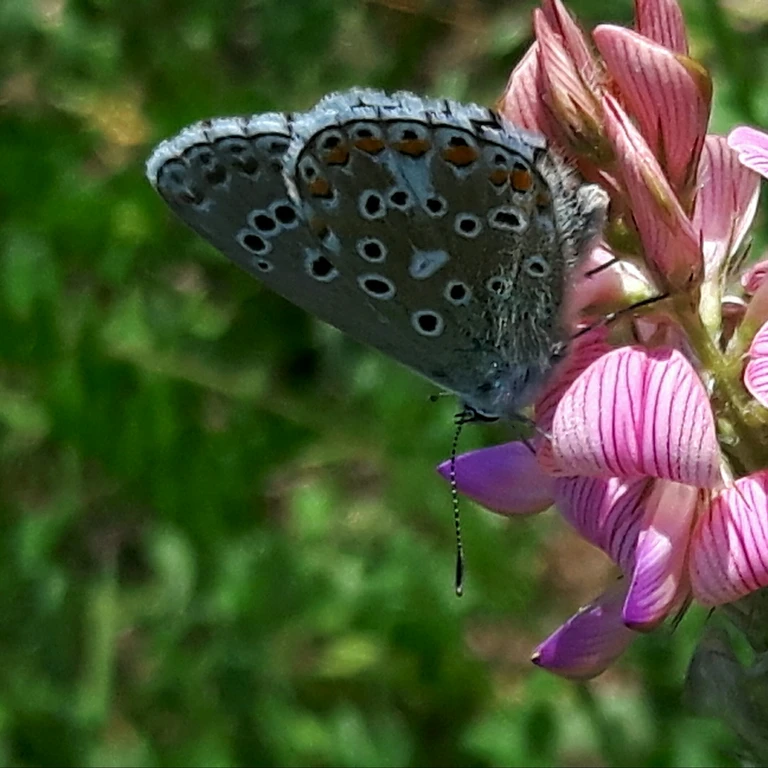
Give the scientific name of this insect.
Lysandra bellargus
